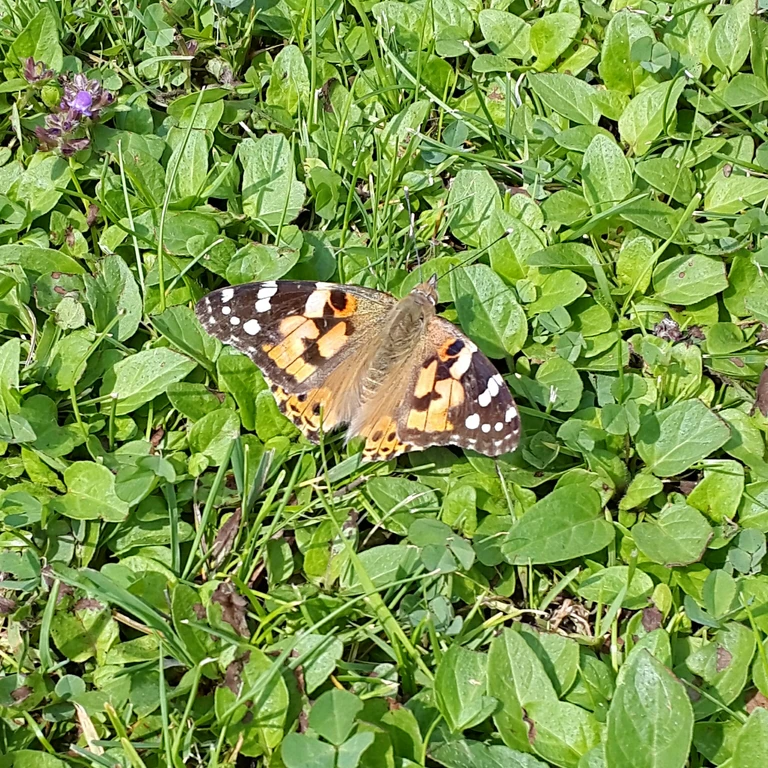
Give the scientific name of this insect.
Vanessa cardui
